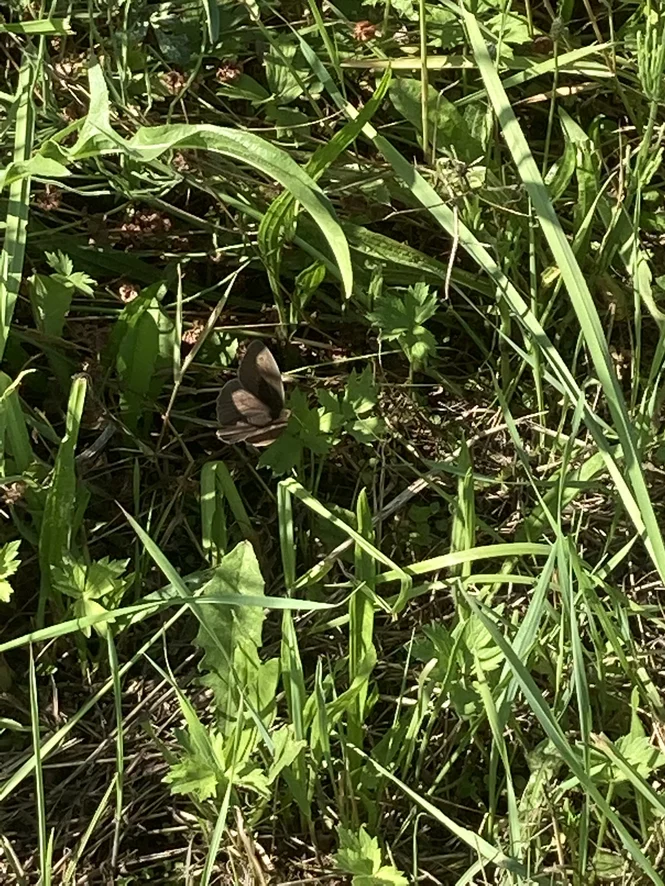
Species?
Maniola jurtina
